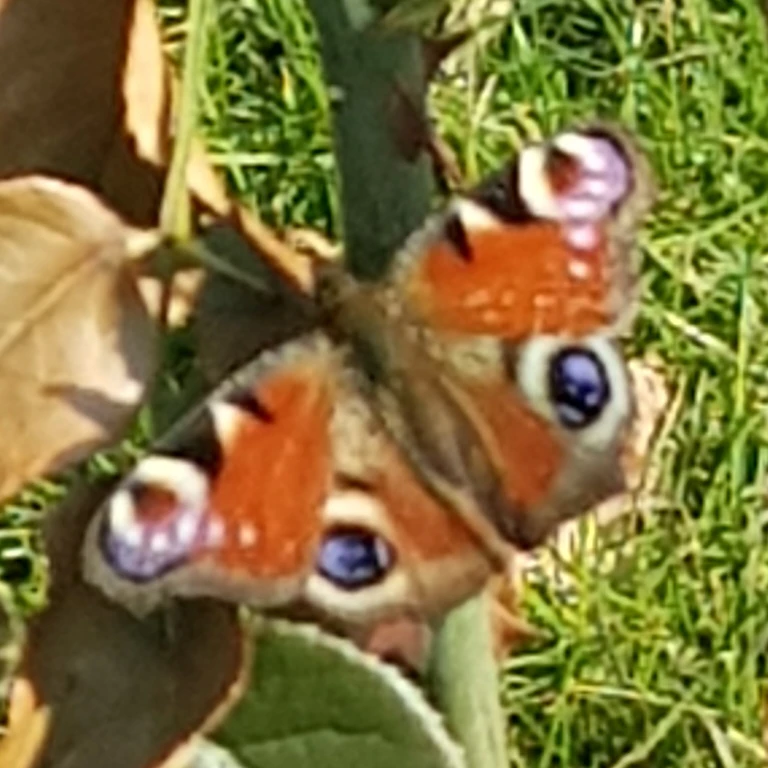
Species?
Aglais io
